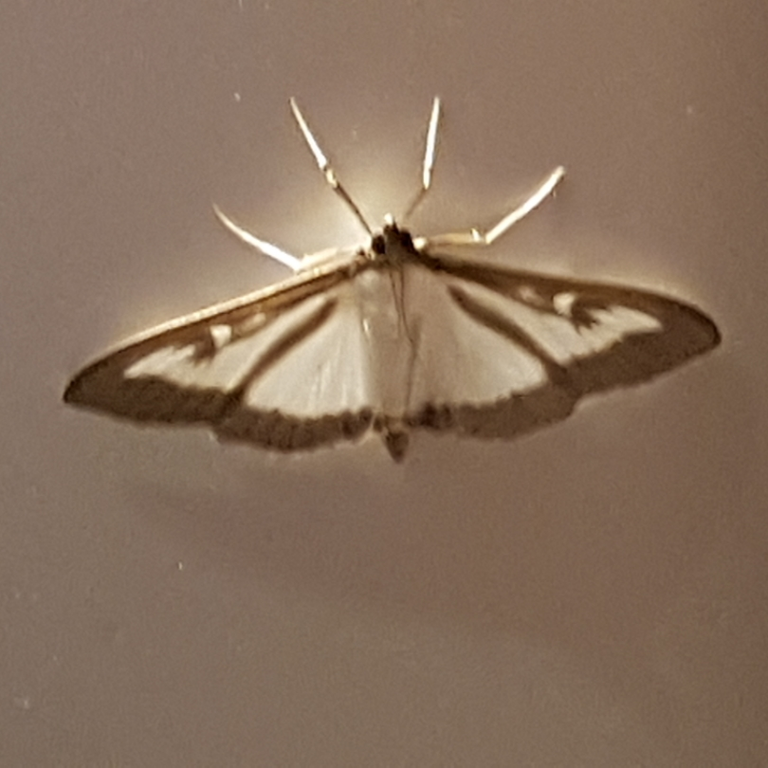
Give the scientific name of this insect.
Cydalima perspectalis
